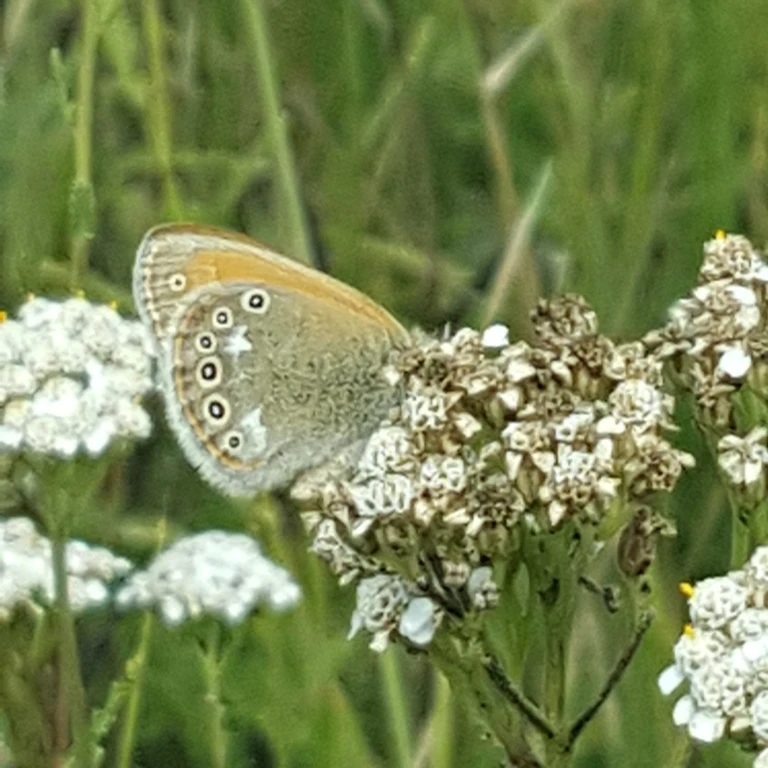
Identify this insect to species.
Coenonympha glycerion (also Coenonympha iphis)
